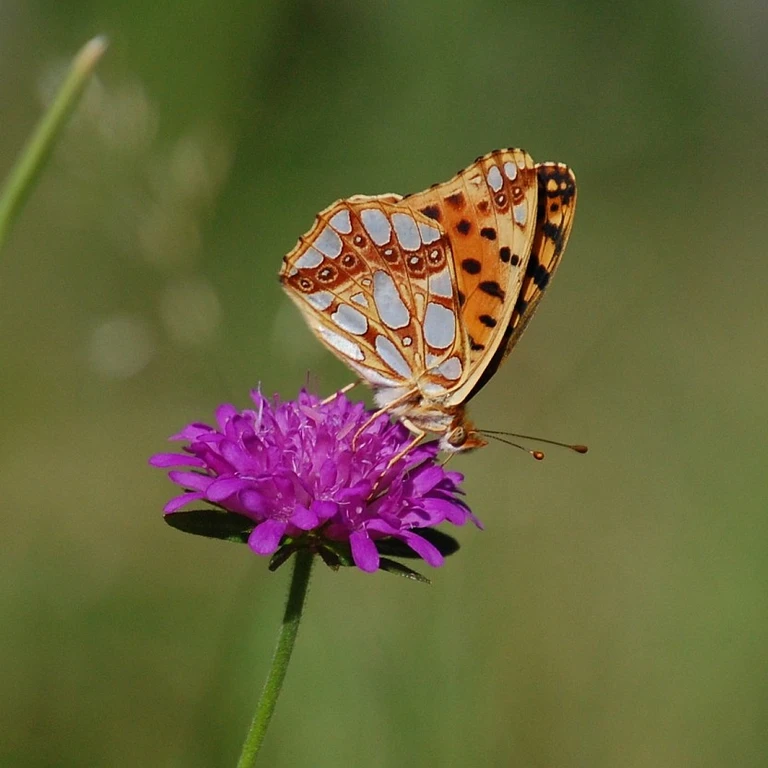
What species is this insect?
Issoria lathonia
